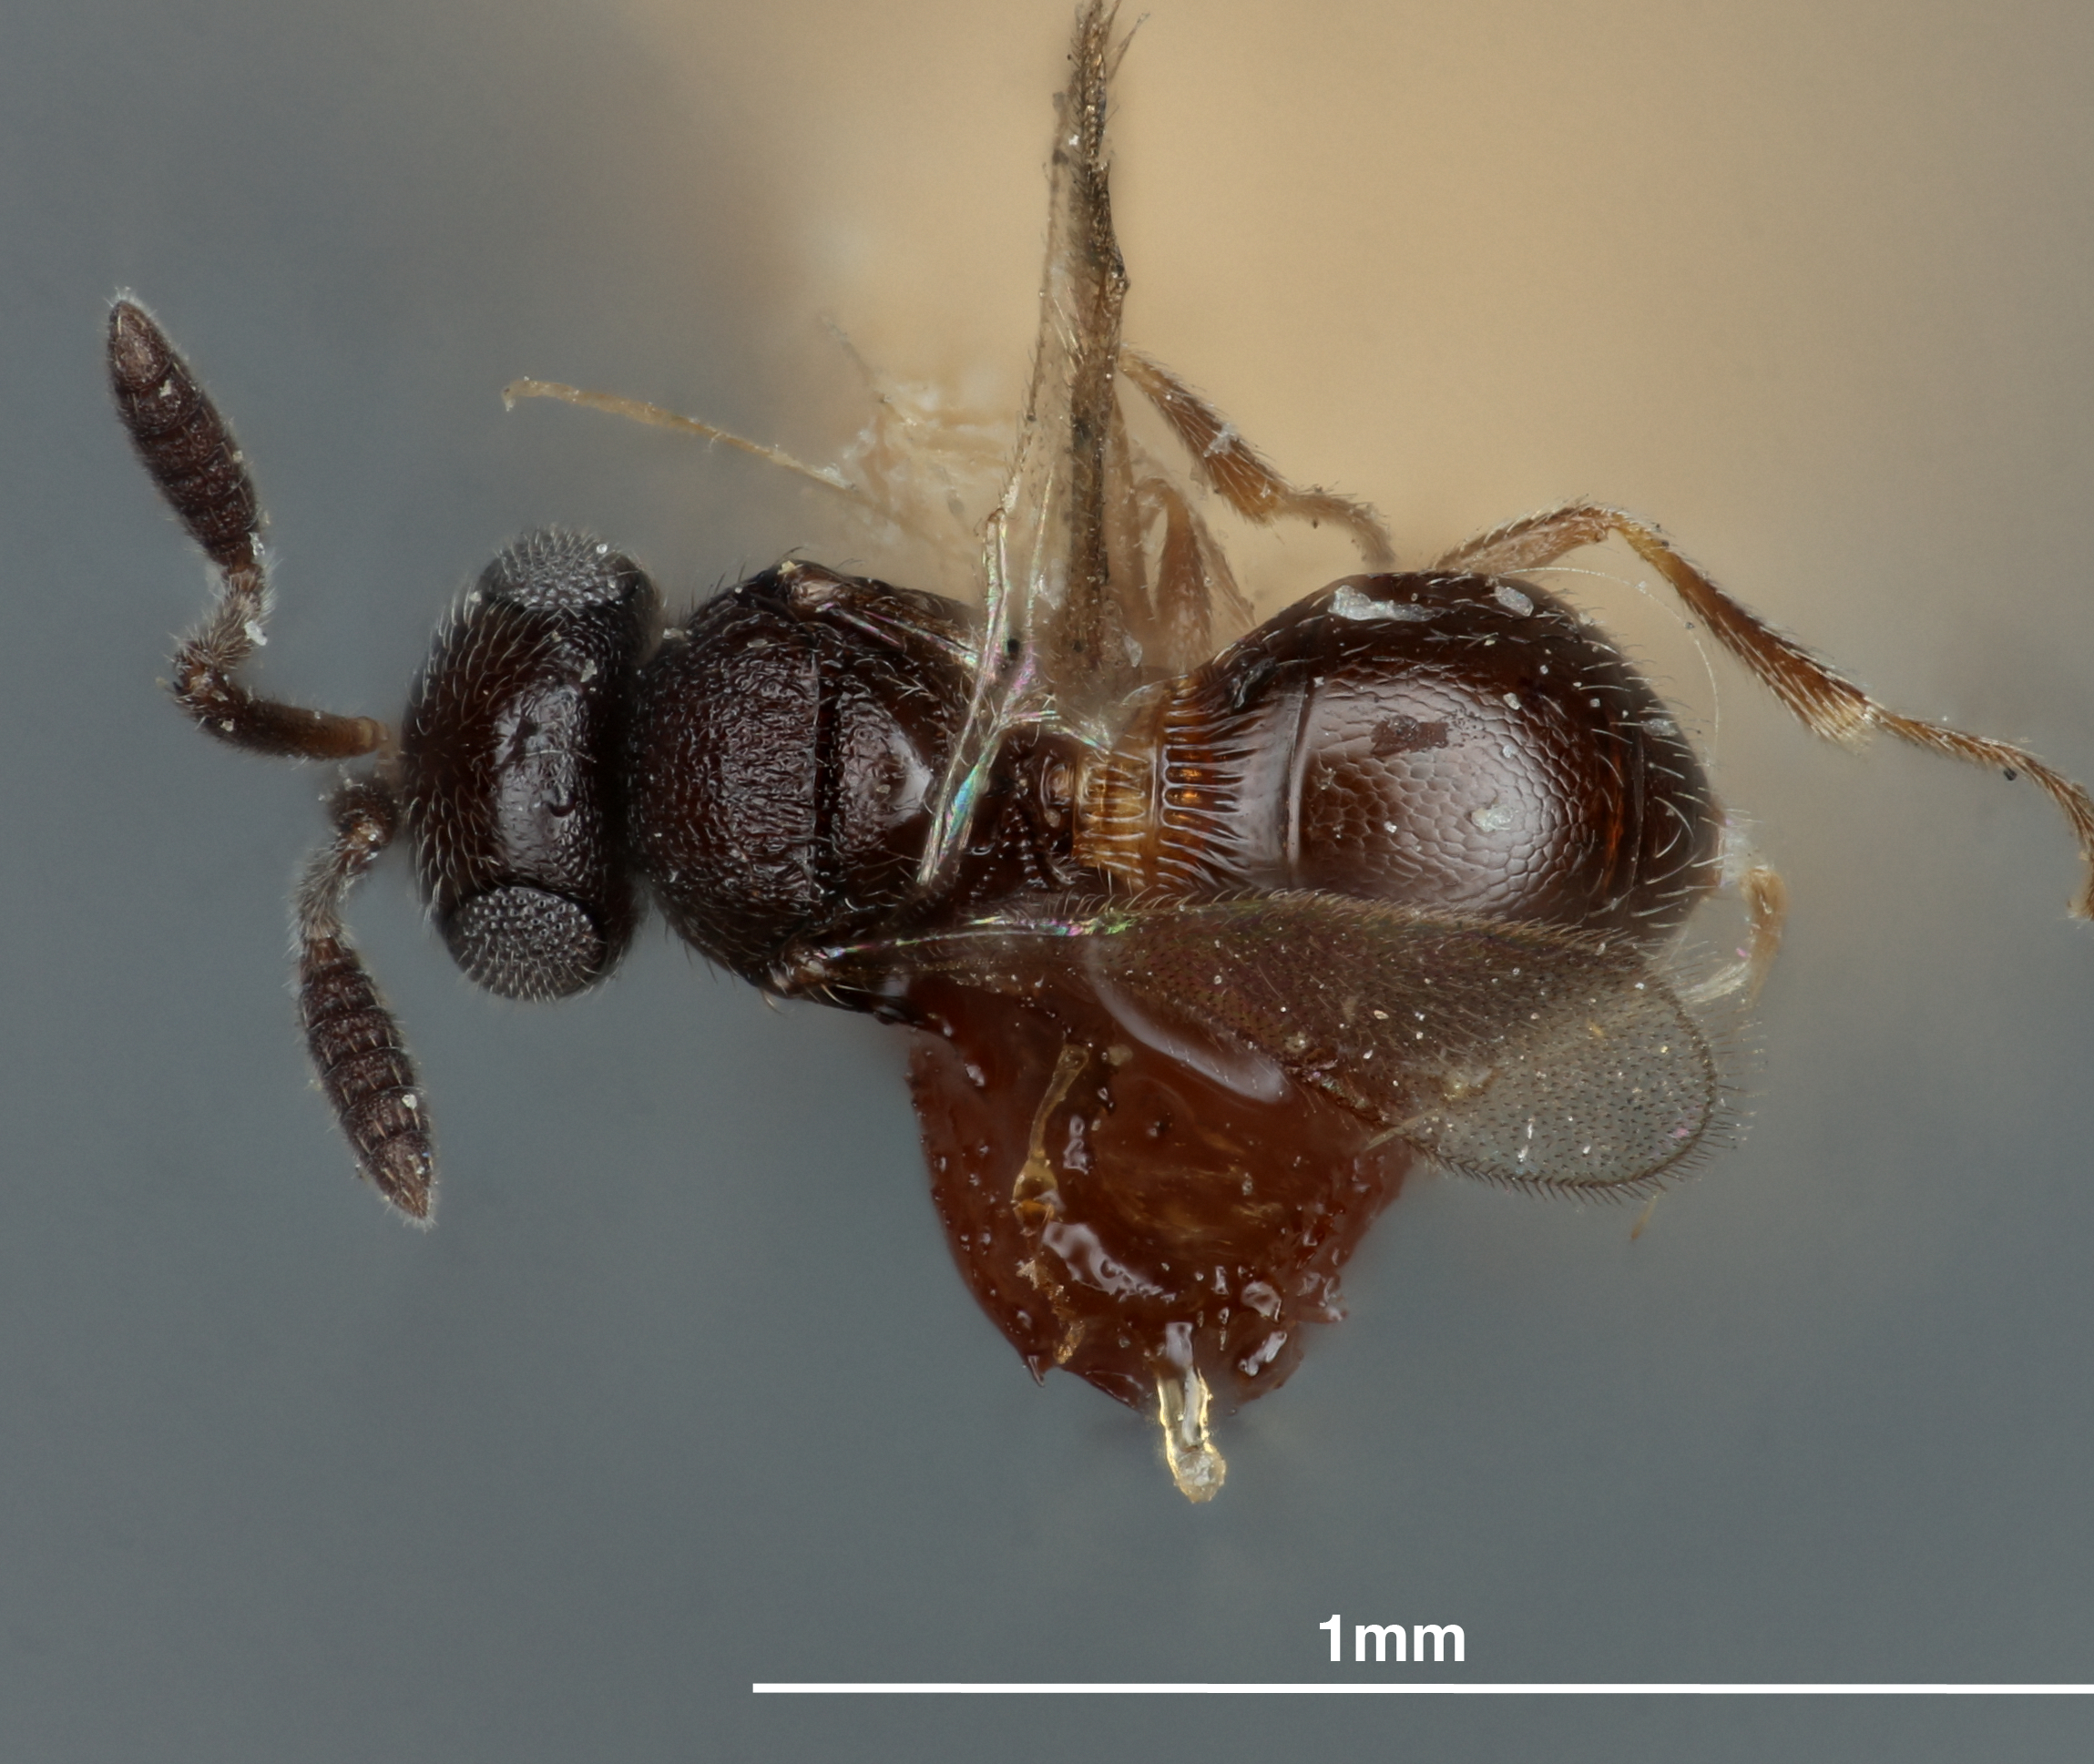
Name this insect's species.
Trimorus petiolatus
